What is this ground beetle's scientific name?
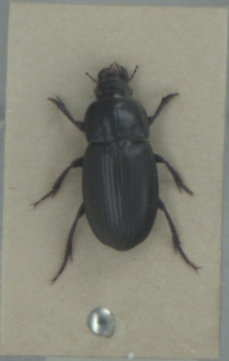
Harpalus serripes
